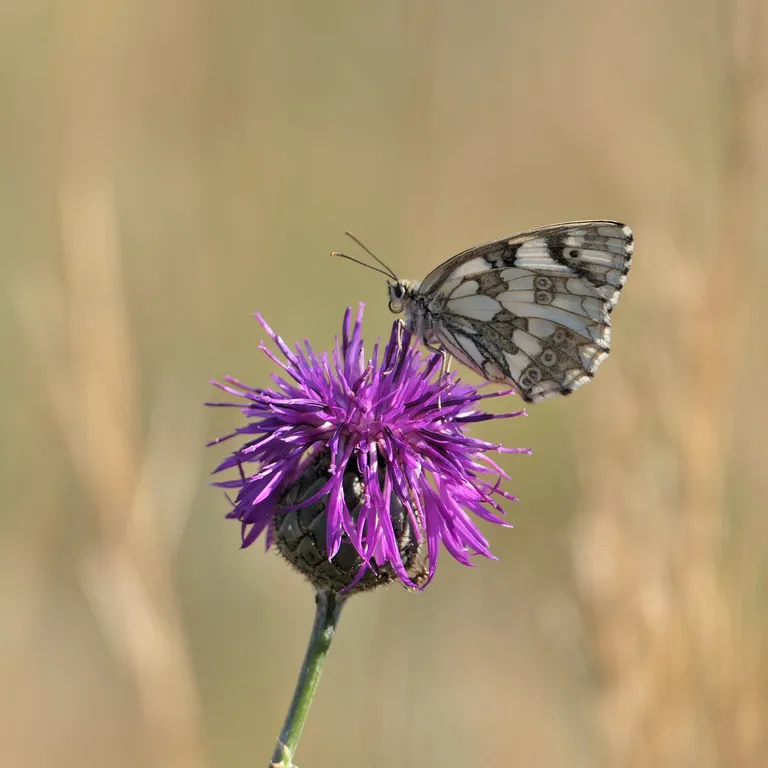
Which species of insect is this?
Melanargia galathea
